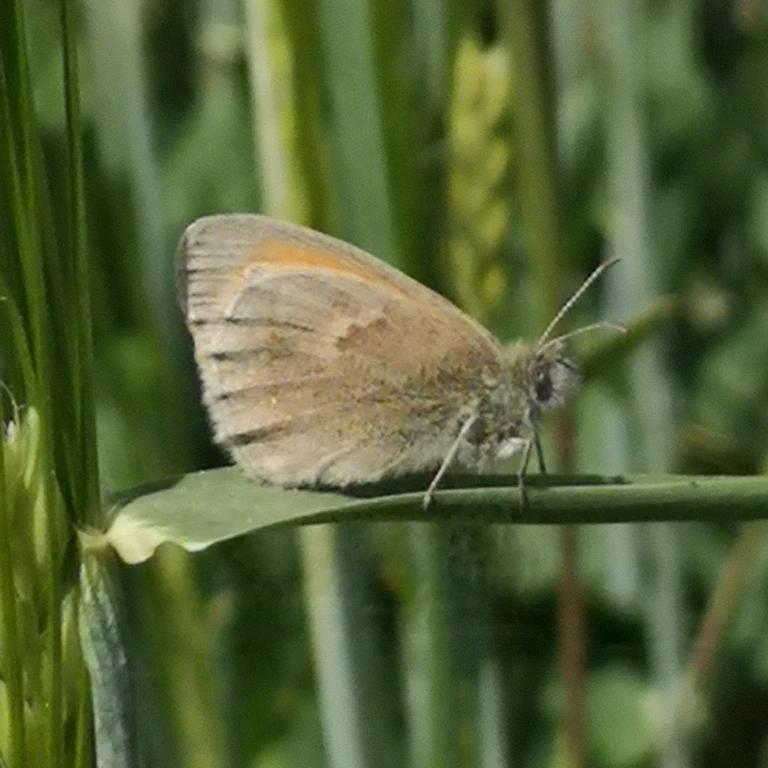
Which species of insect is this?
Coenonympha pamphilus
